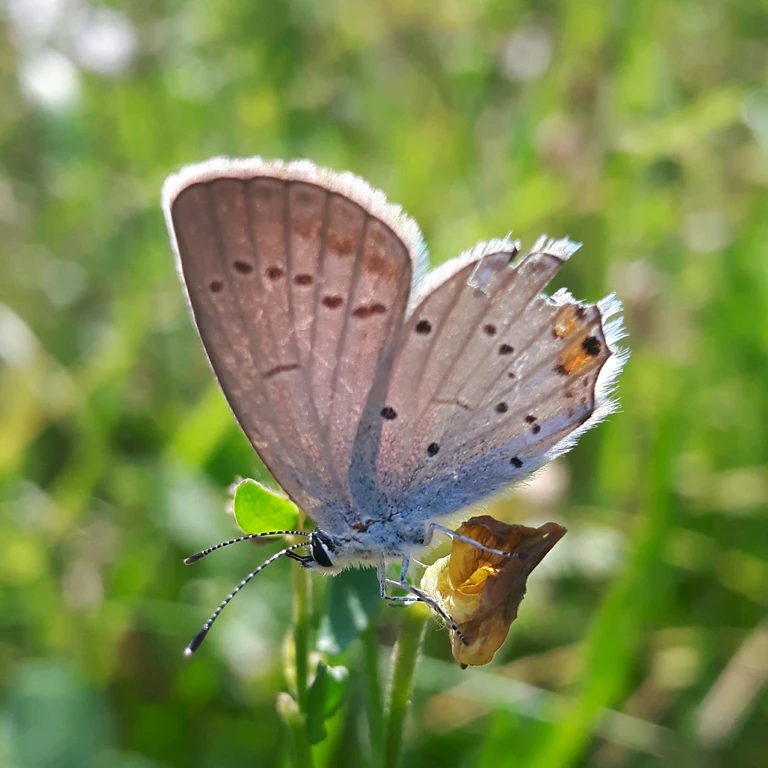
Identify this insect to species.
Cupido argiades (also Elkalyce argiades)
